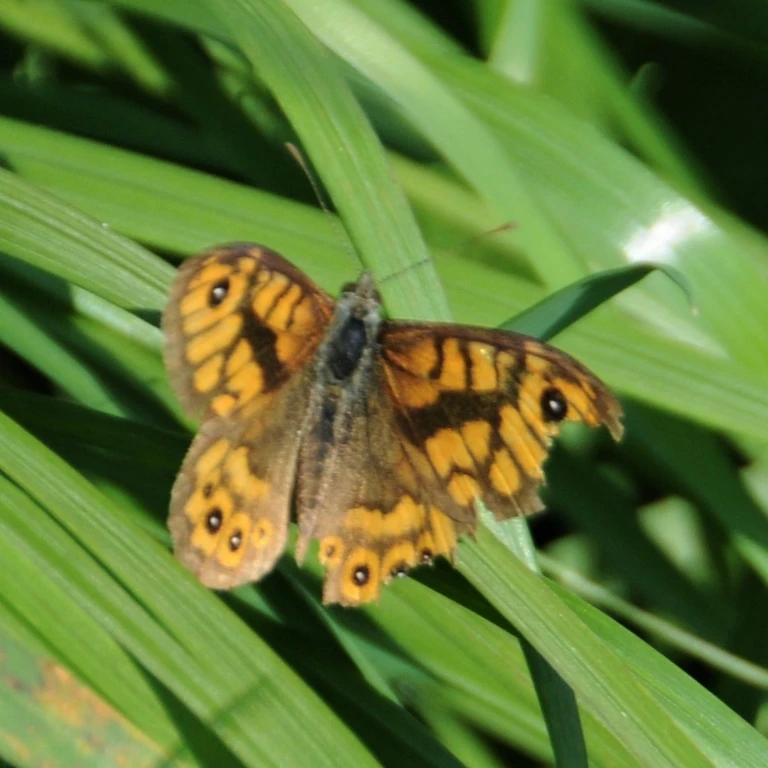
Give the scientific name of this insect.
Lasiommata megera (also Pararge megera)
